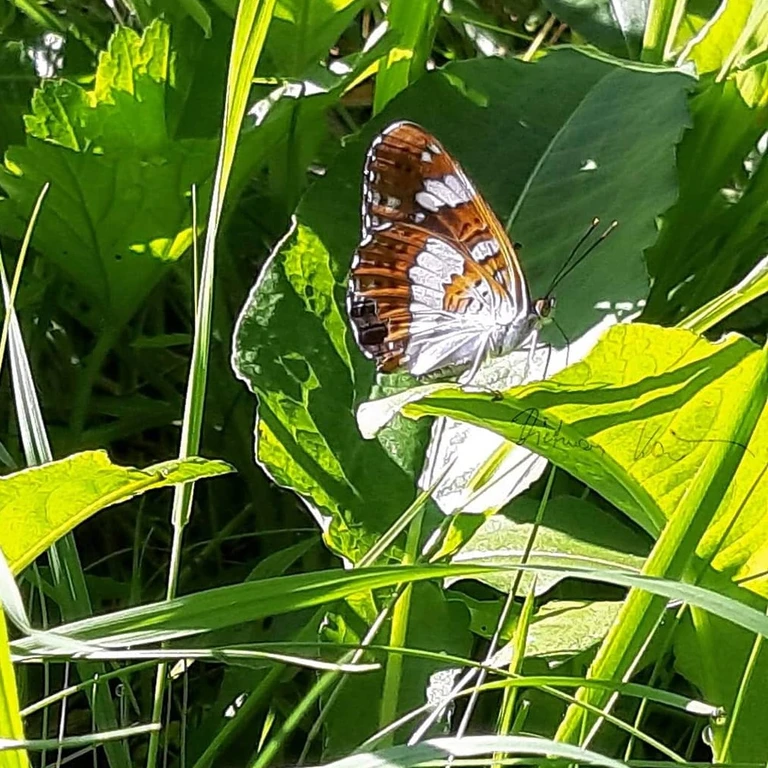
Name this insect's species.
Limenitis camilla (also Ladoga camilla)
